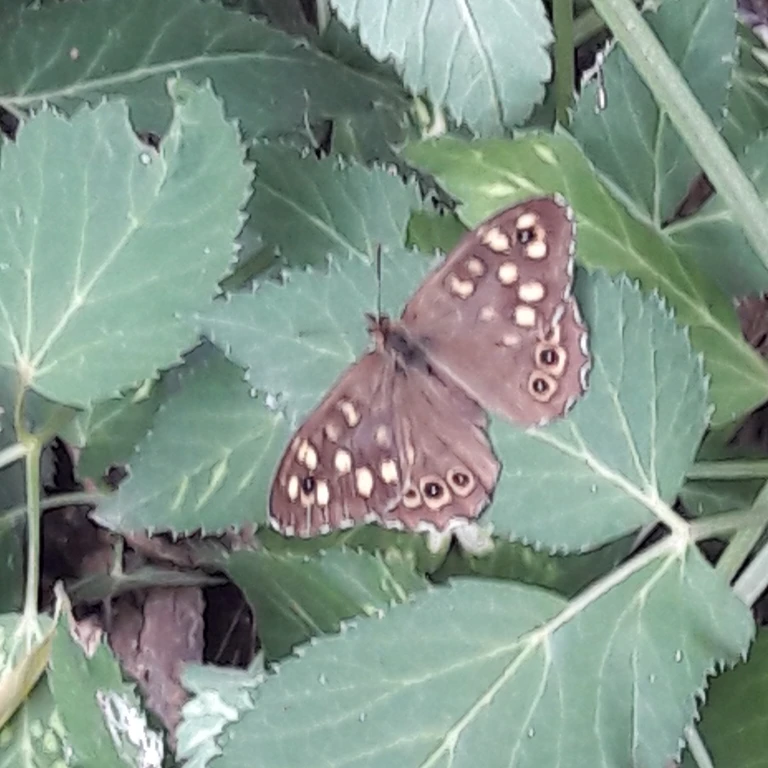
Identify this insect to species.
Pararge aegeria
